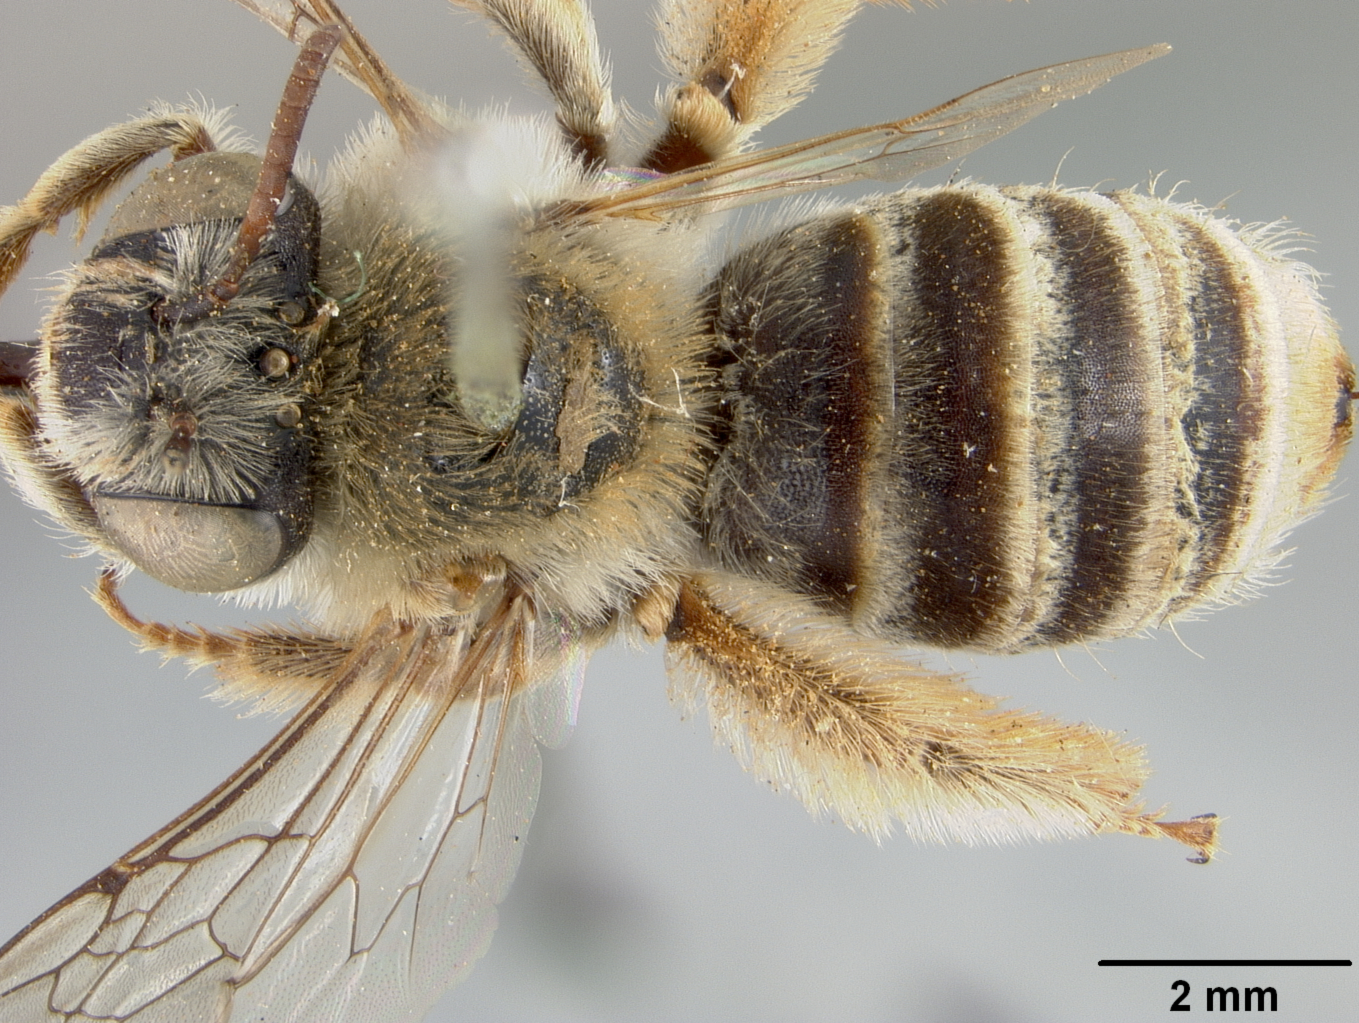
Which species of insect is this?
Tetralonia rupicola
